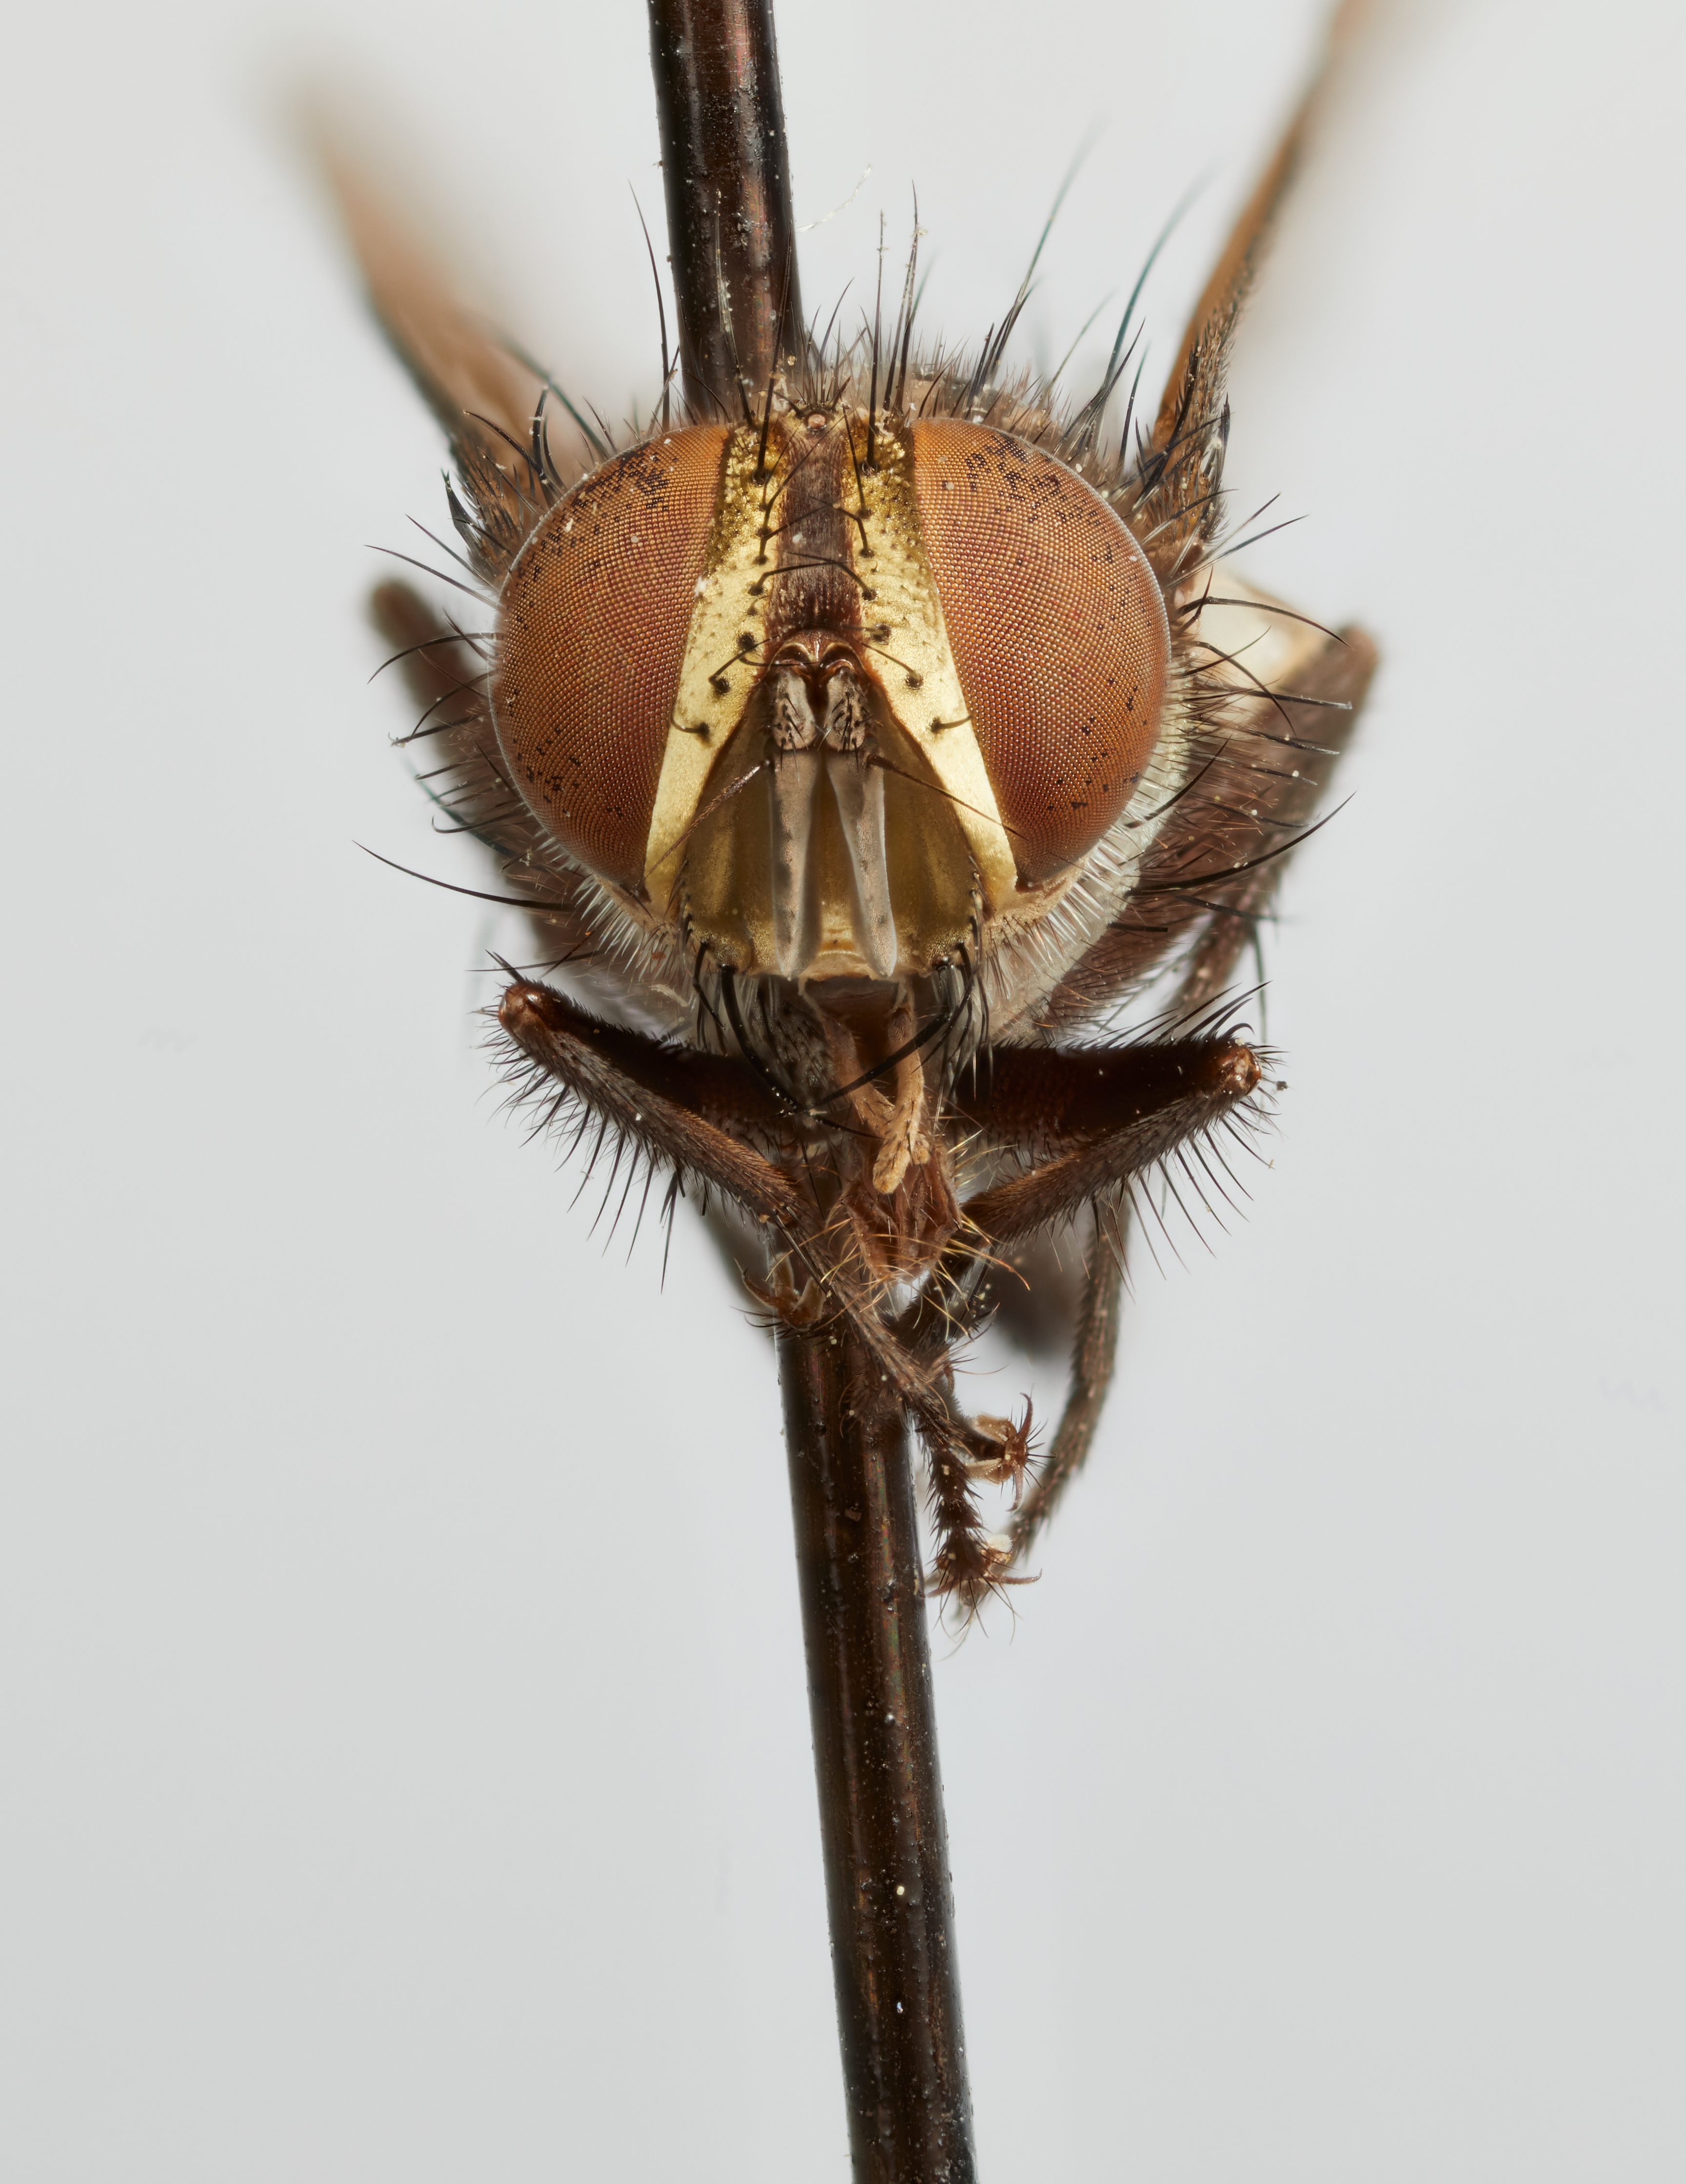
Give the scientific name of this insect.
Xiphomyia auriceps
